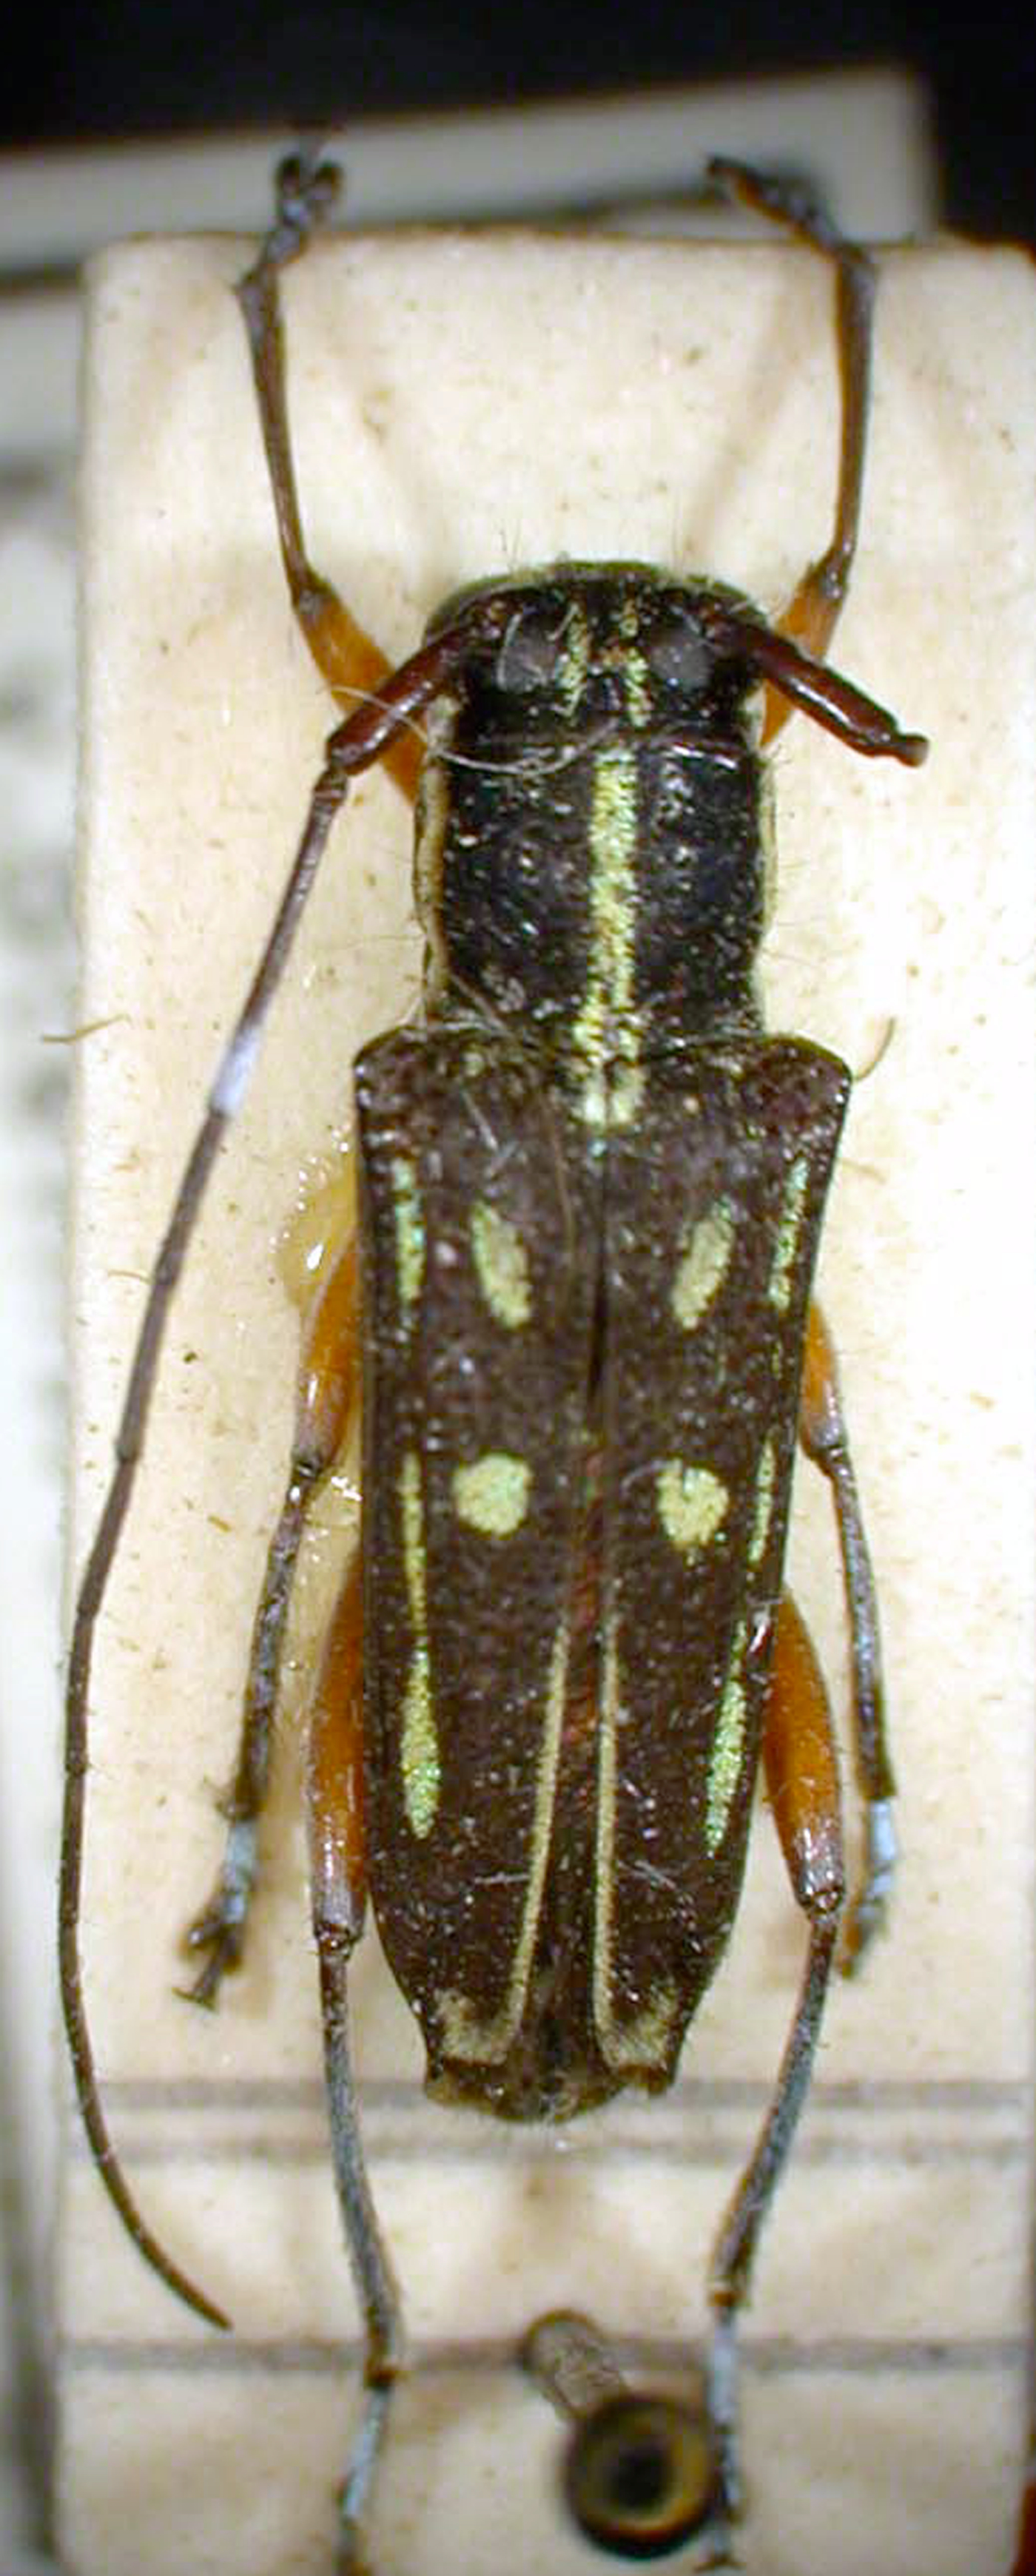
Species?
Glenea humerointerrupta
